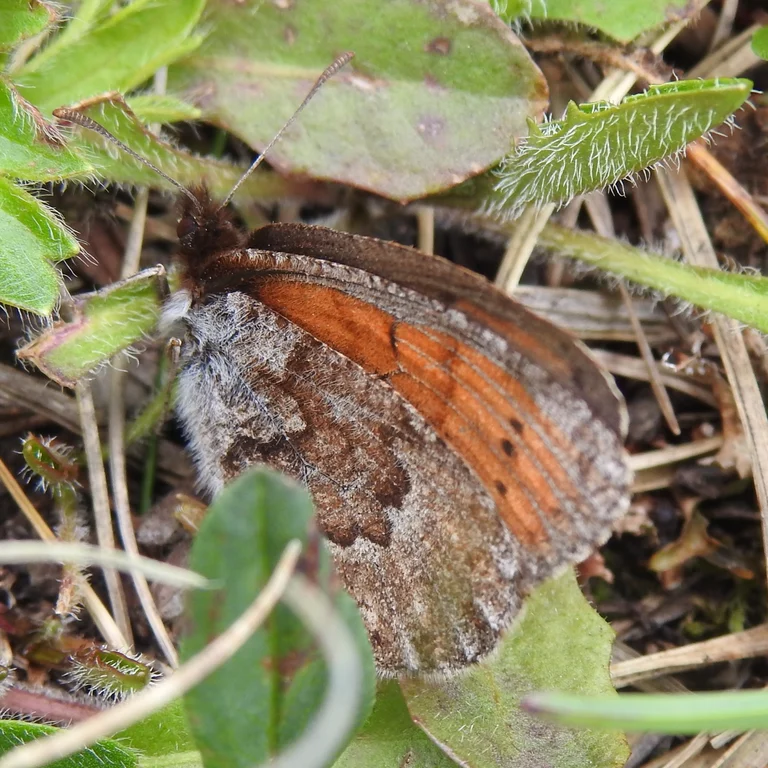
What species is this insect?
Erebia pandrose
